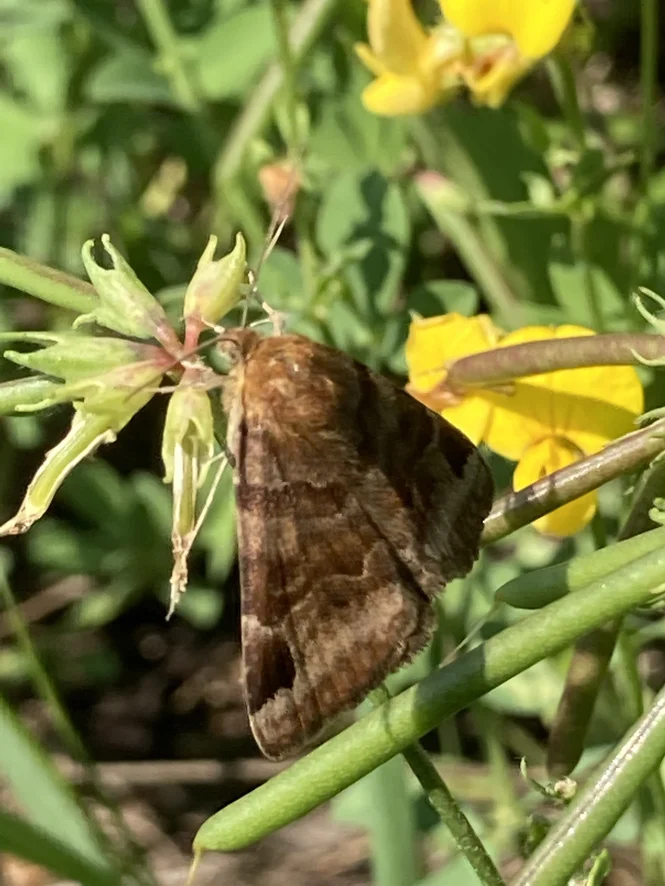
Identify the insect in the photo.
Euclidia glyphica
